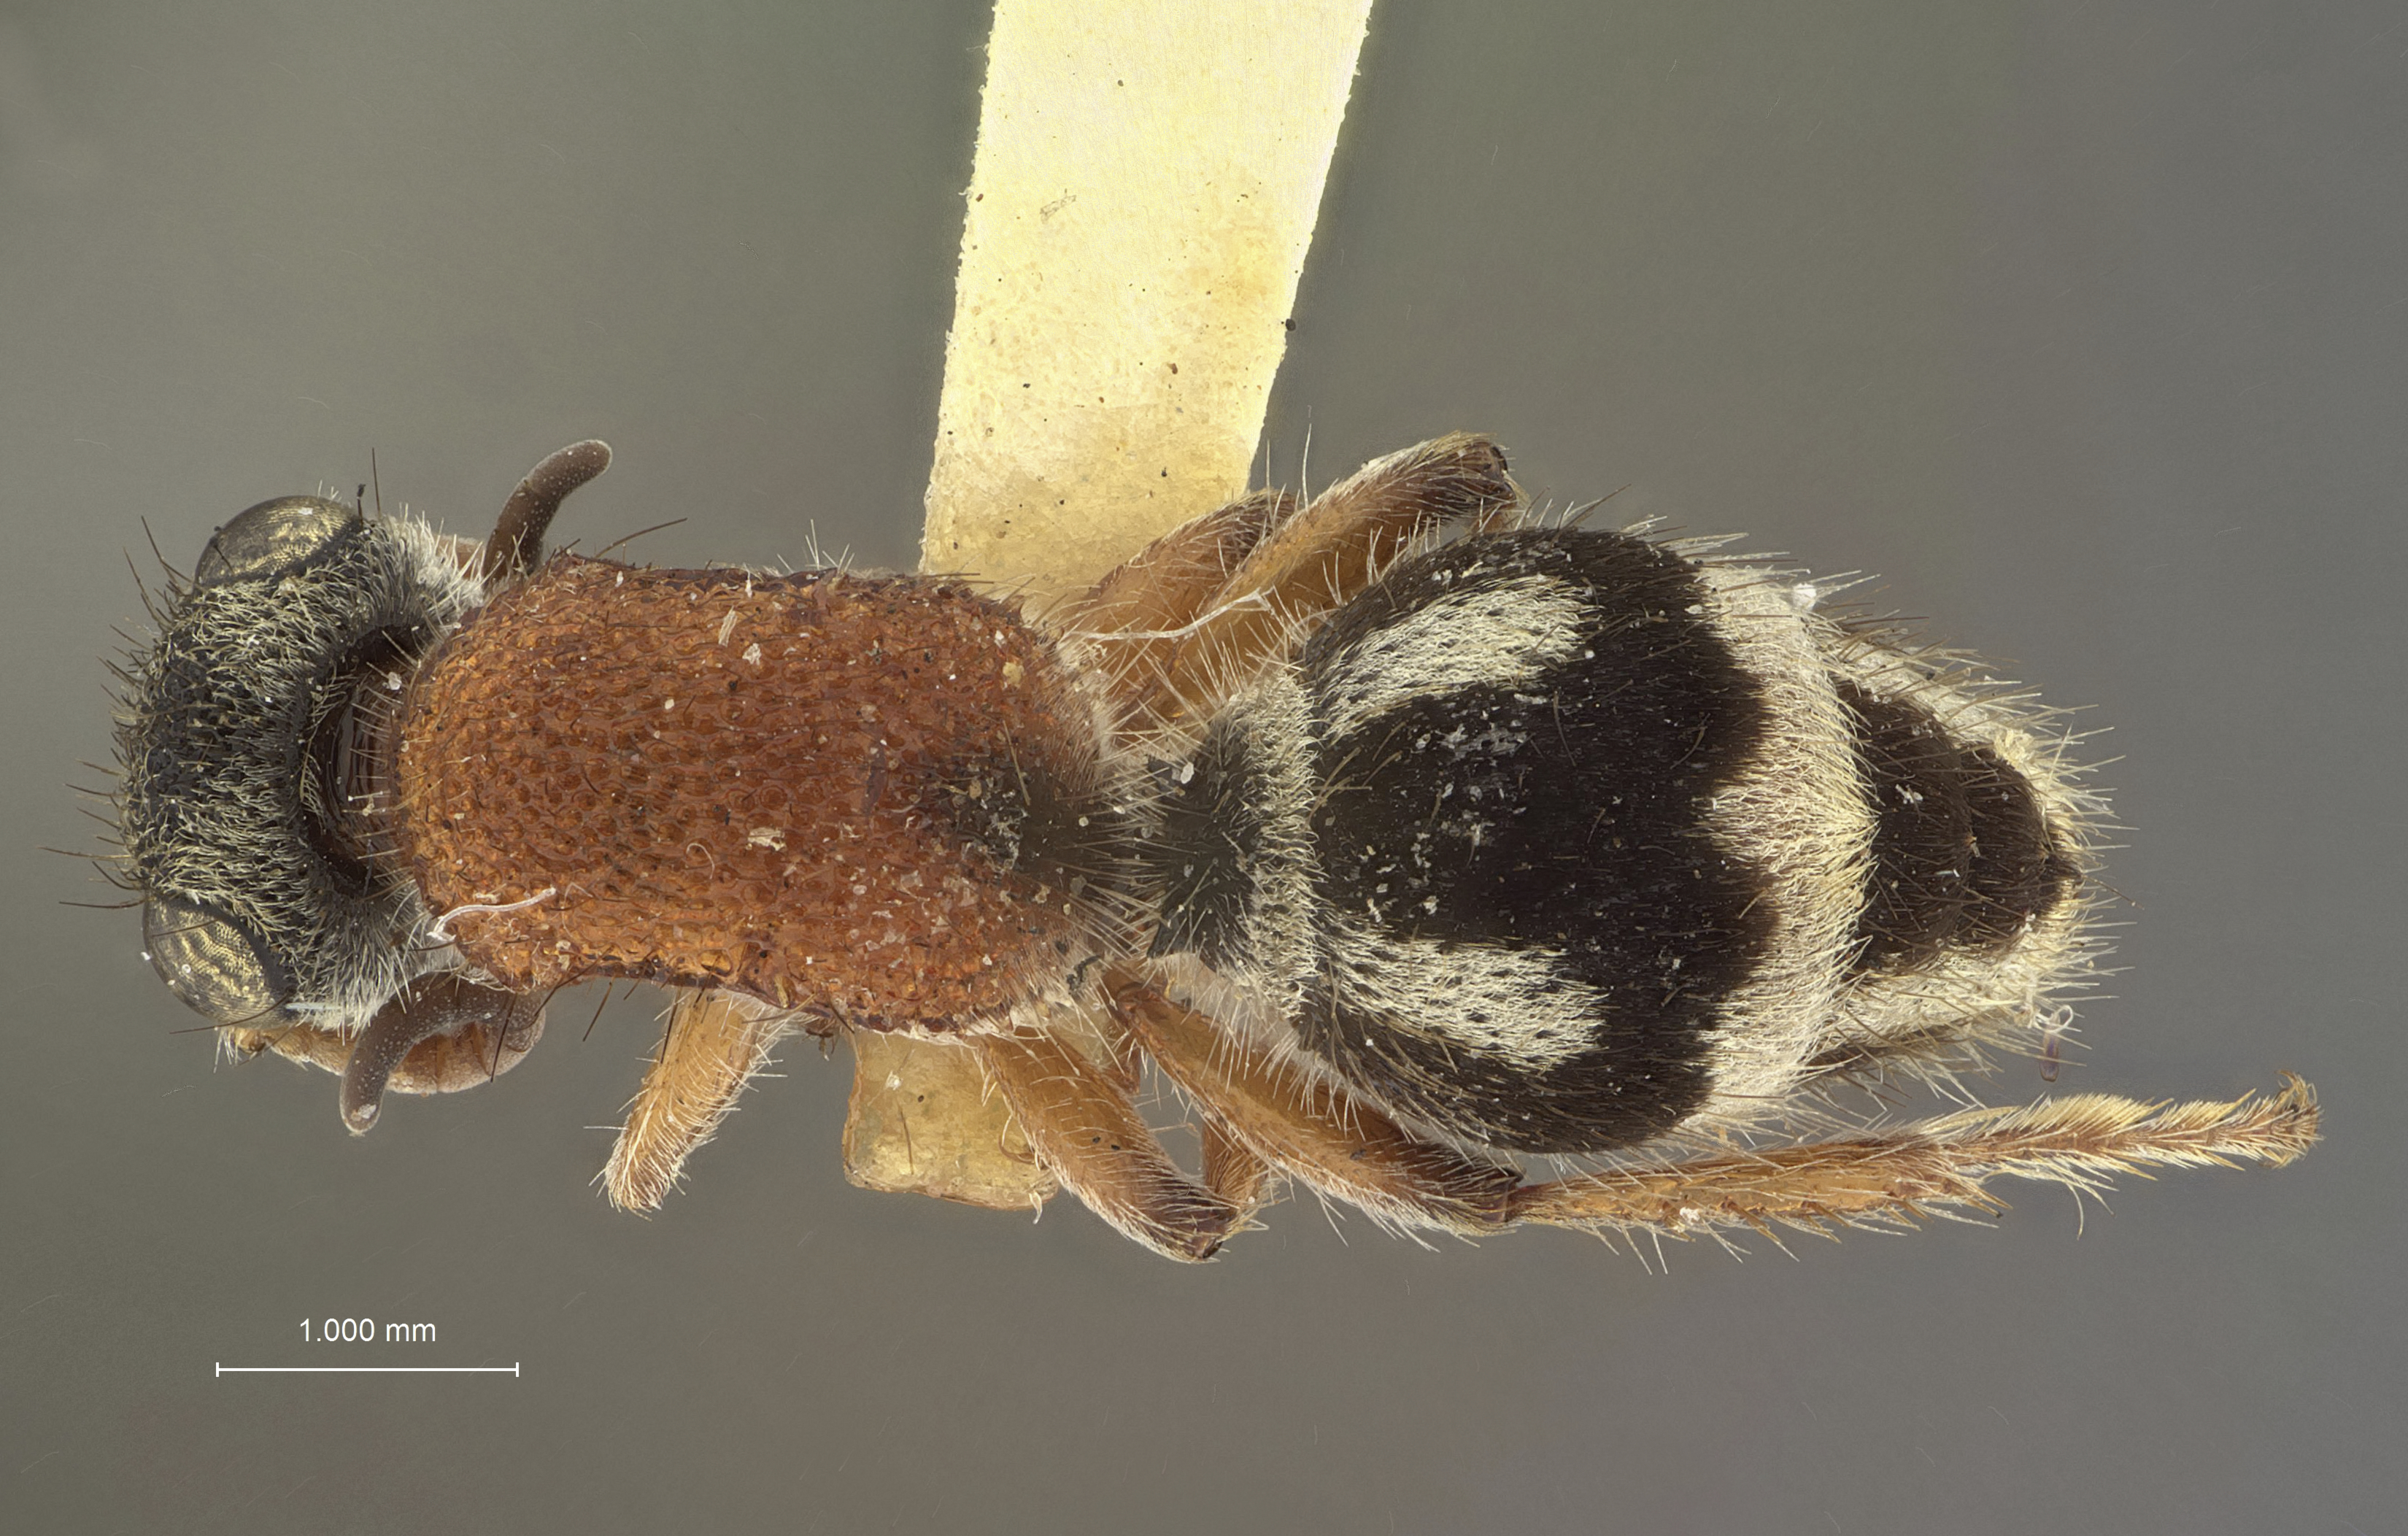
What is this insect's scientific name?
Timulla vacuna
